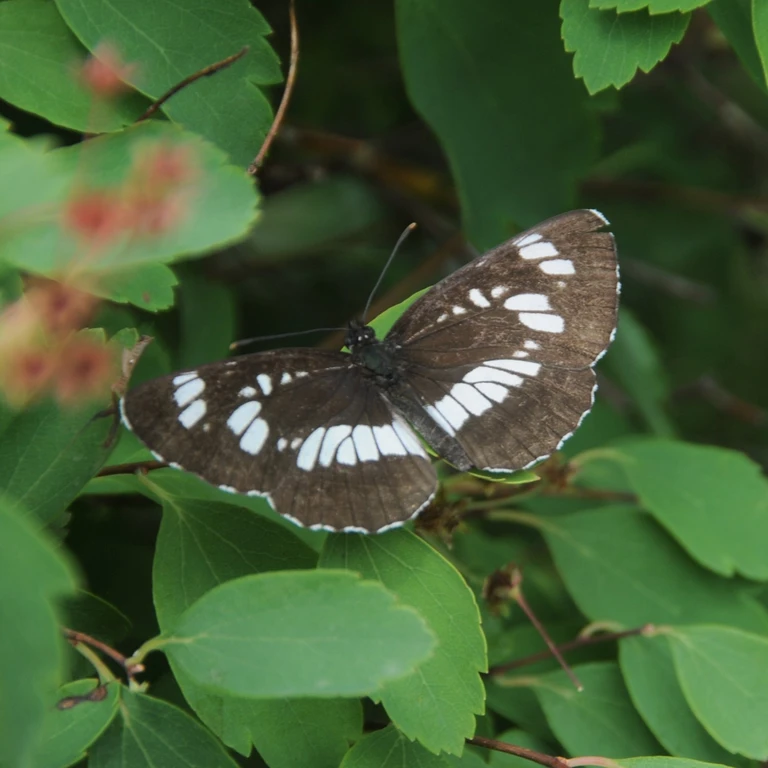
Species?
Neptis rivularis
